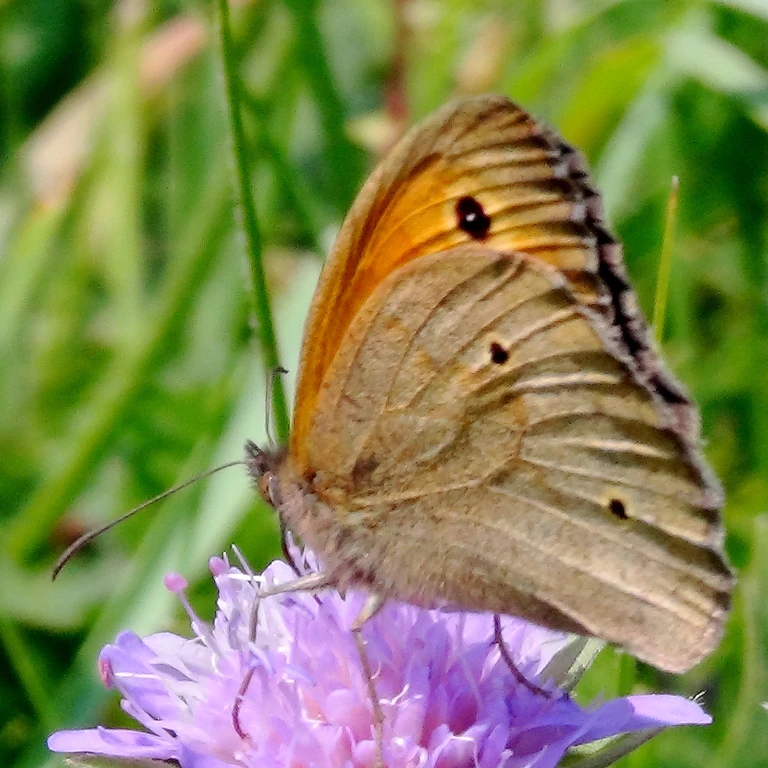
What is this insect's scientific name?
Maniola jurtina
